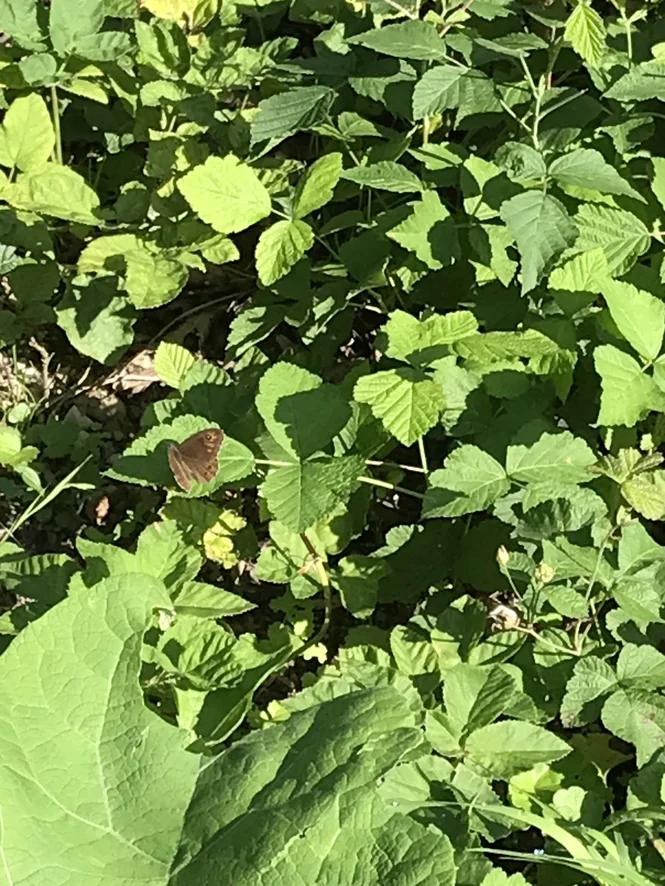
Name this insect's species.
Lasiommata maera (also Pararge maera)
